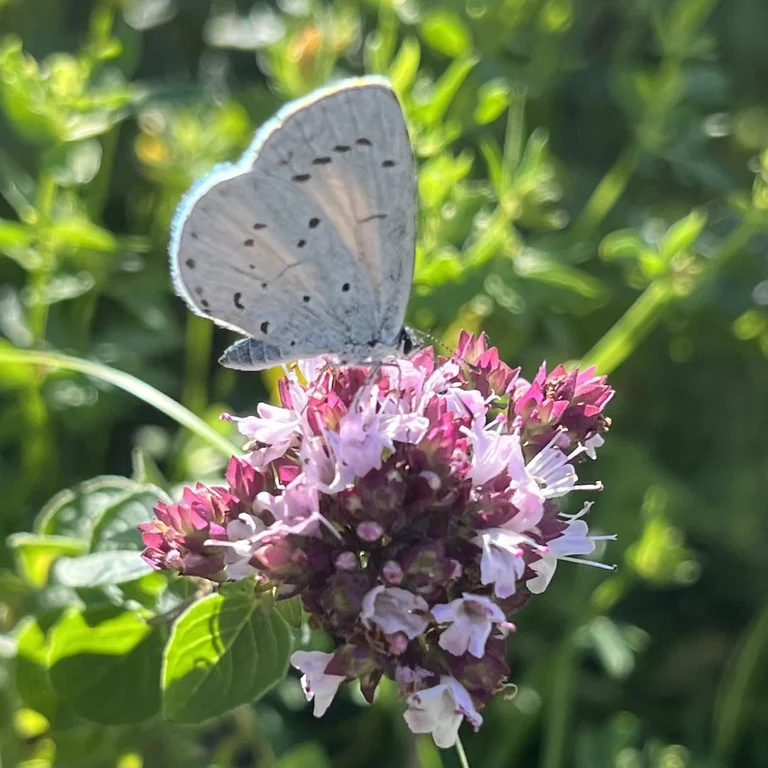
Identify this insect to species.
Celastrina argiolus
